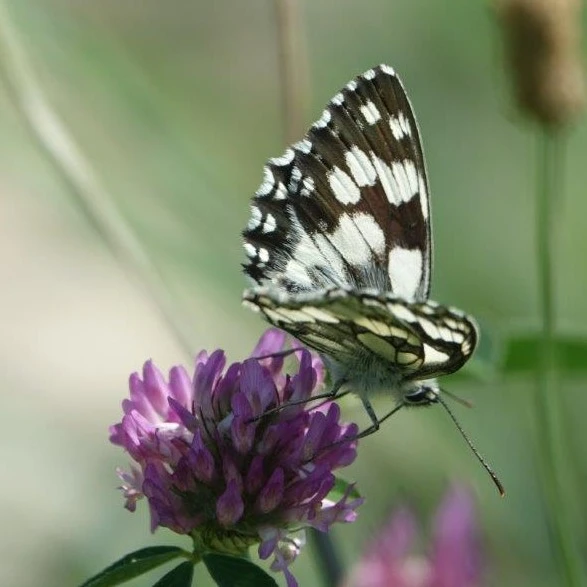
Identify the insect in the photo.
Melanargia galathea
